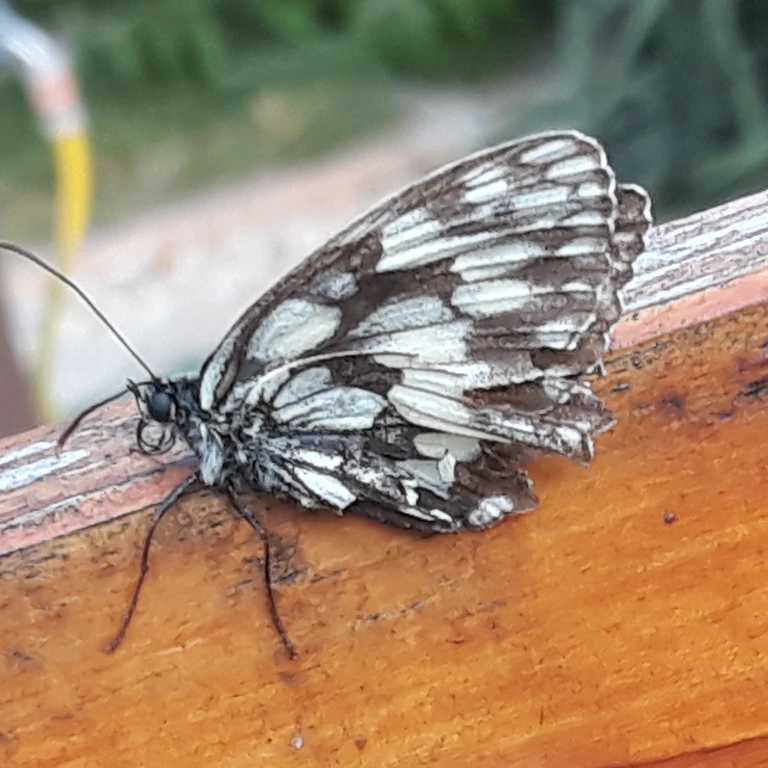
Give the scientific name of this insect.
Melanargia galathea
